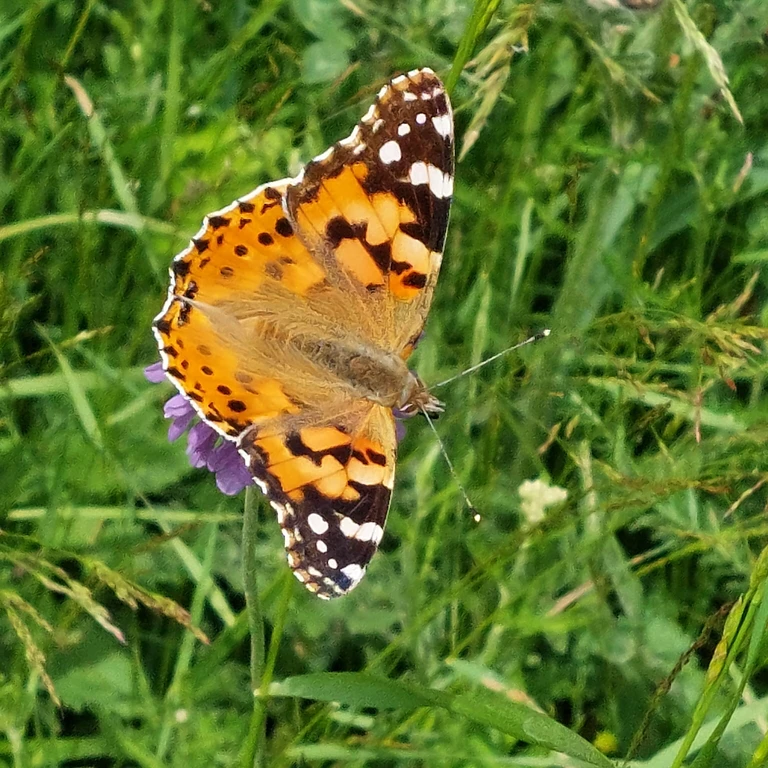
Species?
Vanessa cardui
